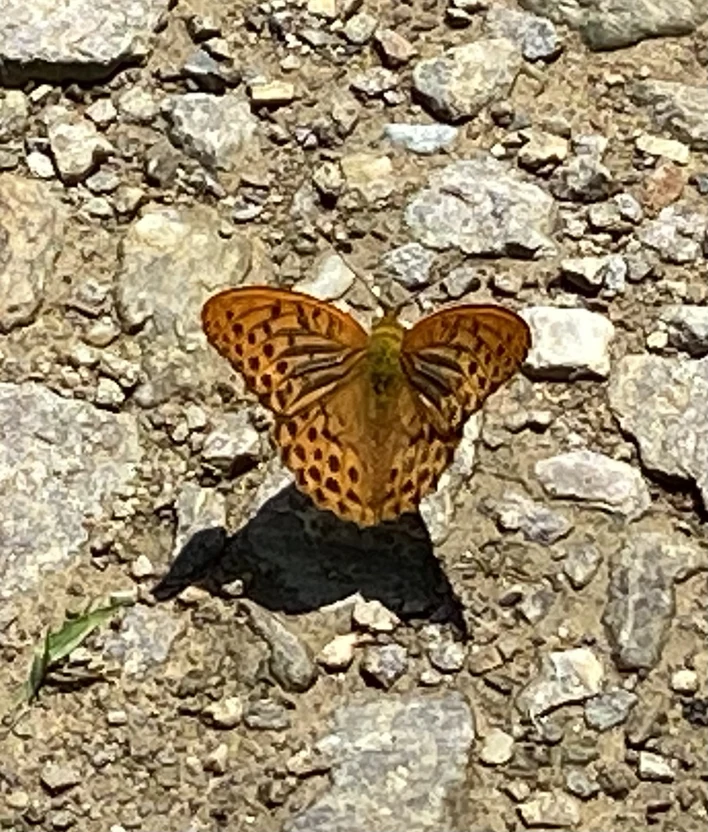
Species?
Argynnis paphia
